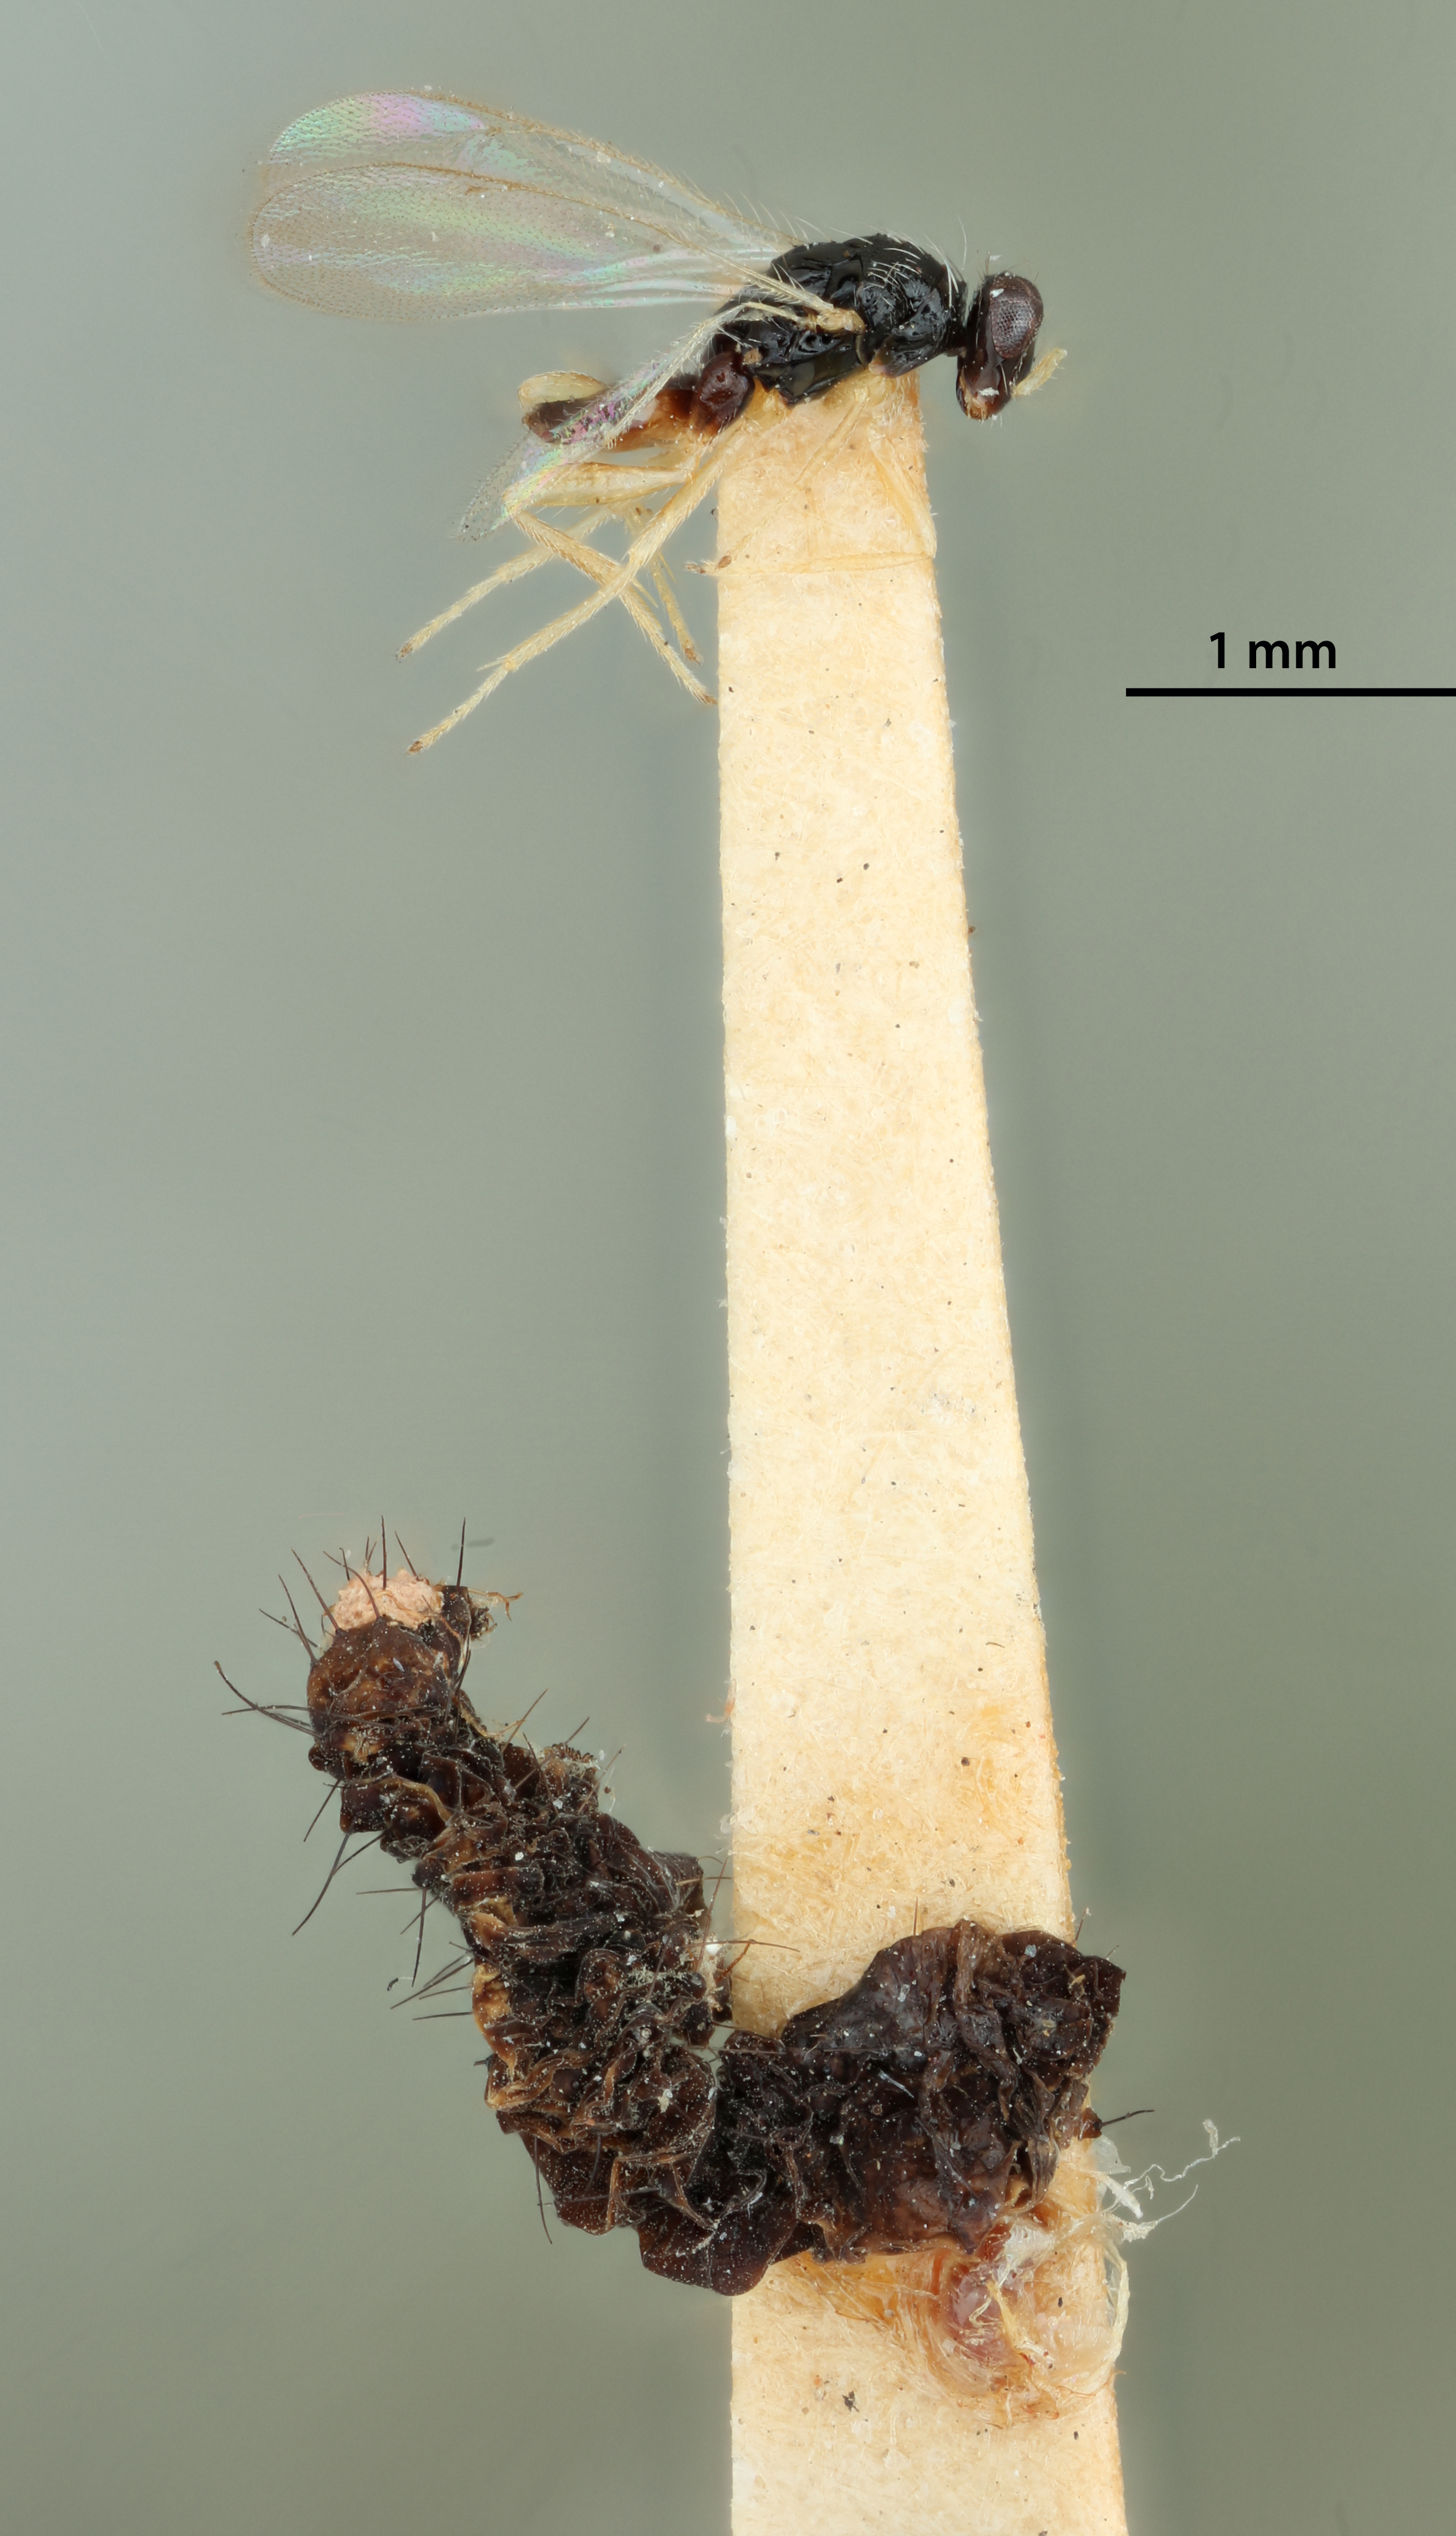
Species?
Euplectrus japonicus
